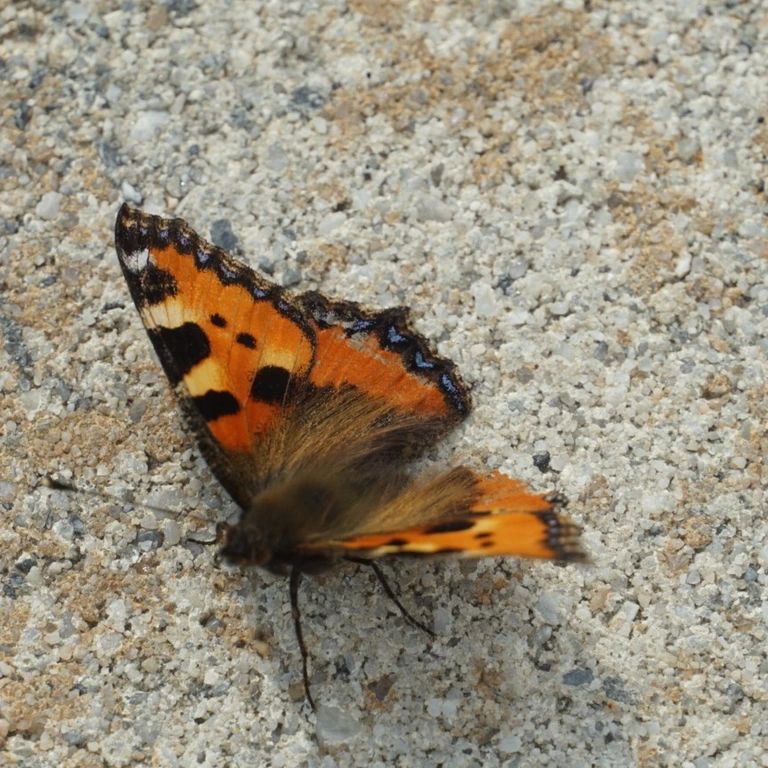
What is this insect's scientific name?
Aglais urticae
